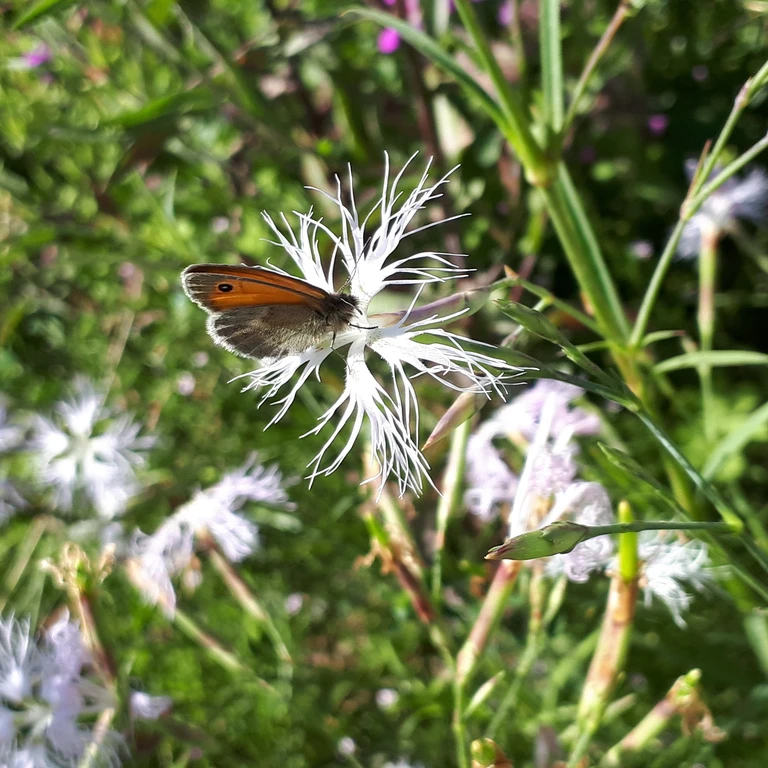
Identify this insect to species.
Coenonympha pamphilus
